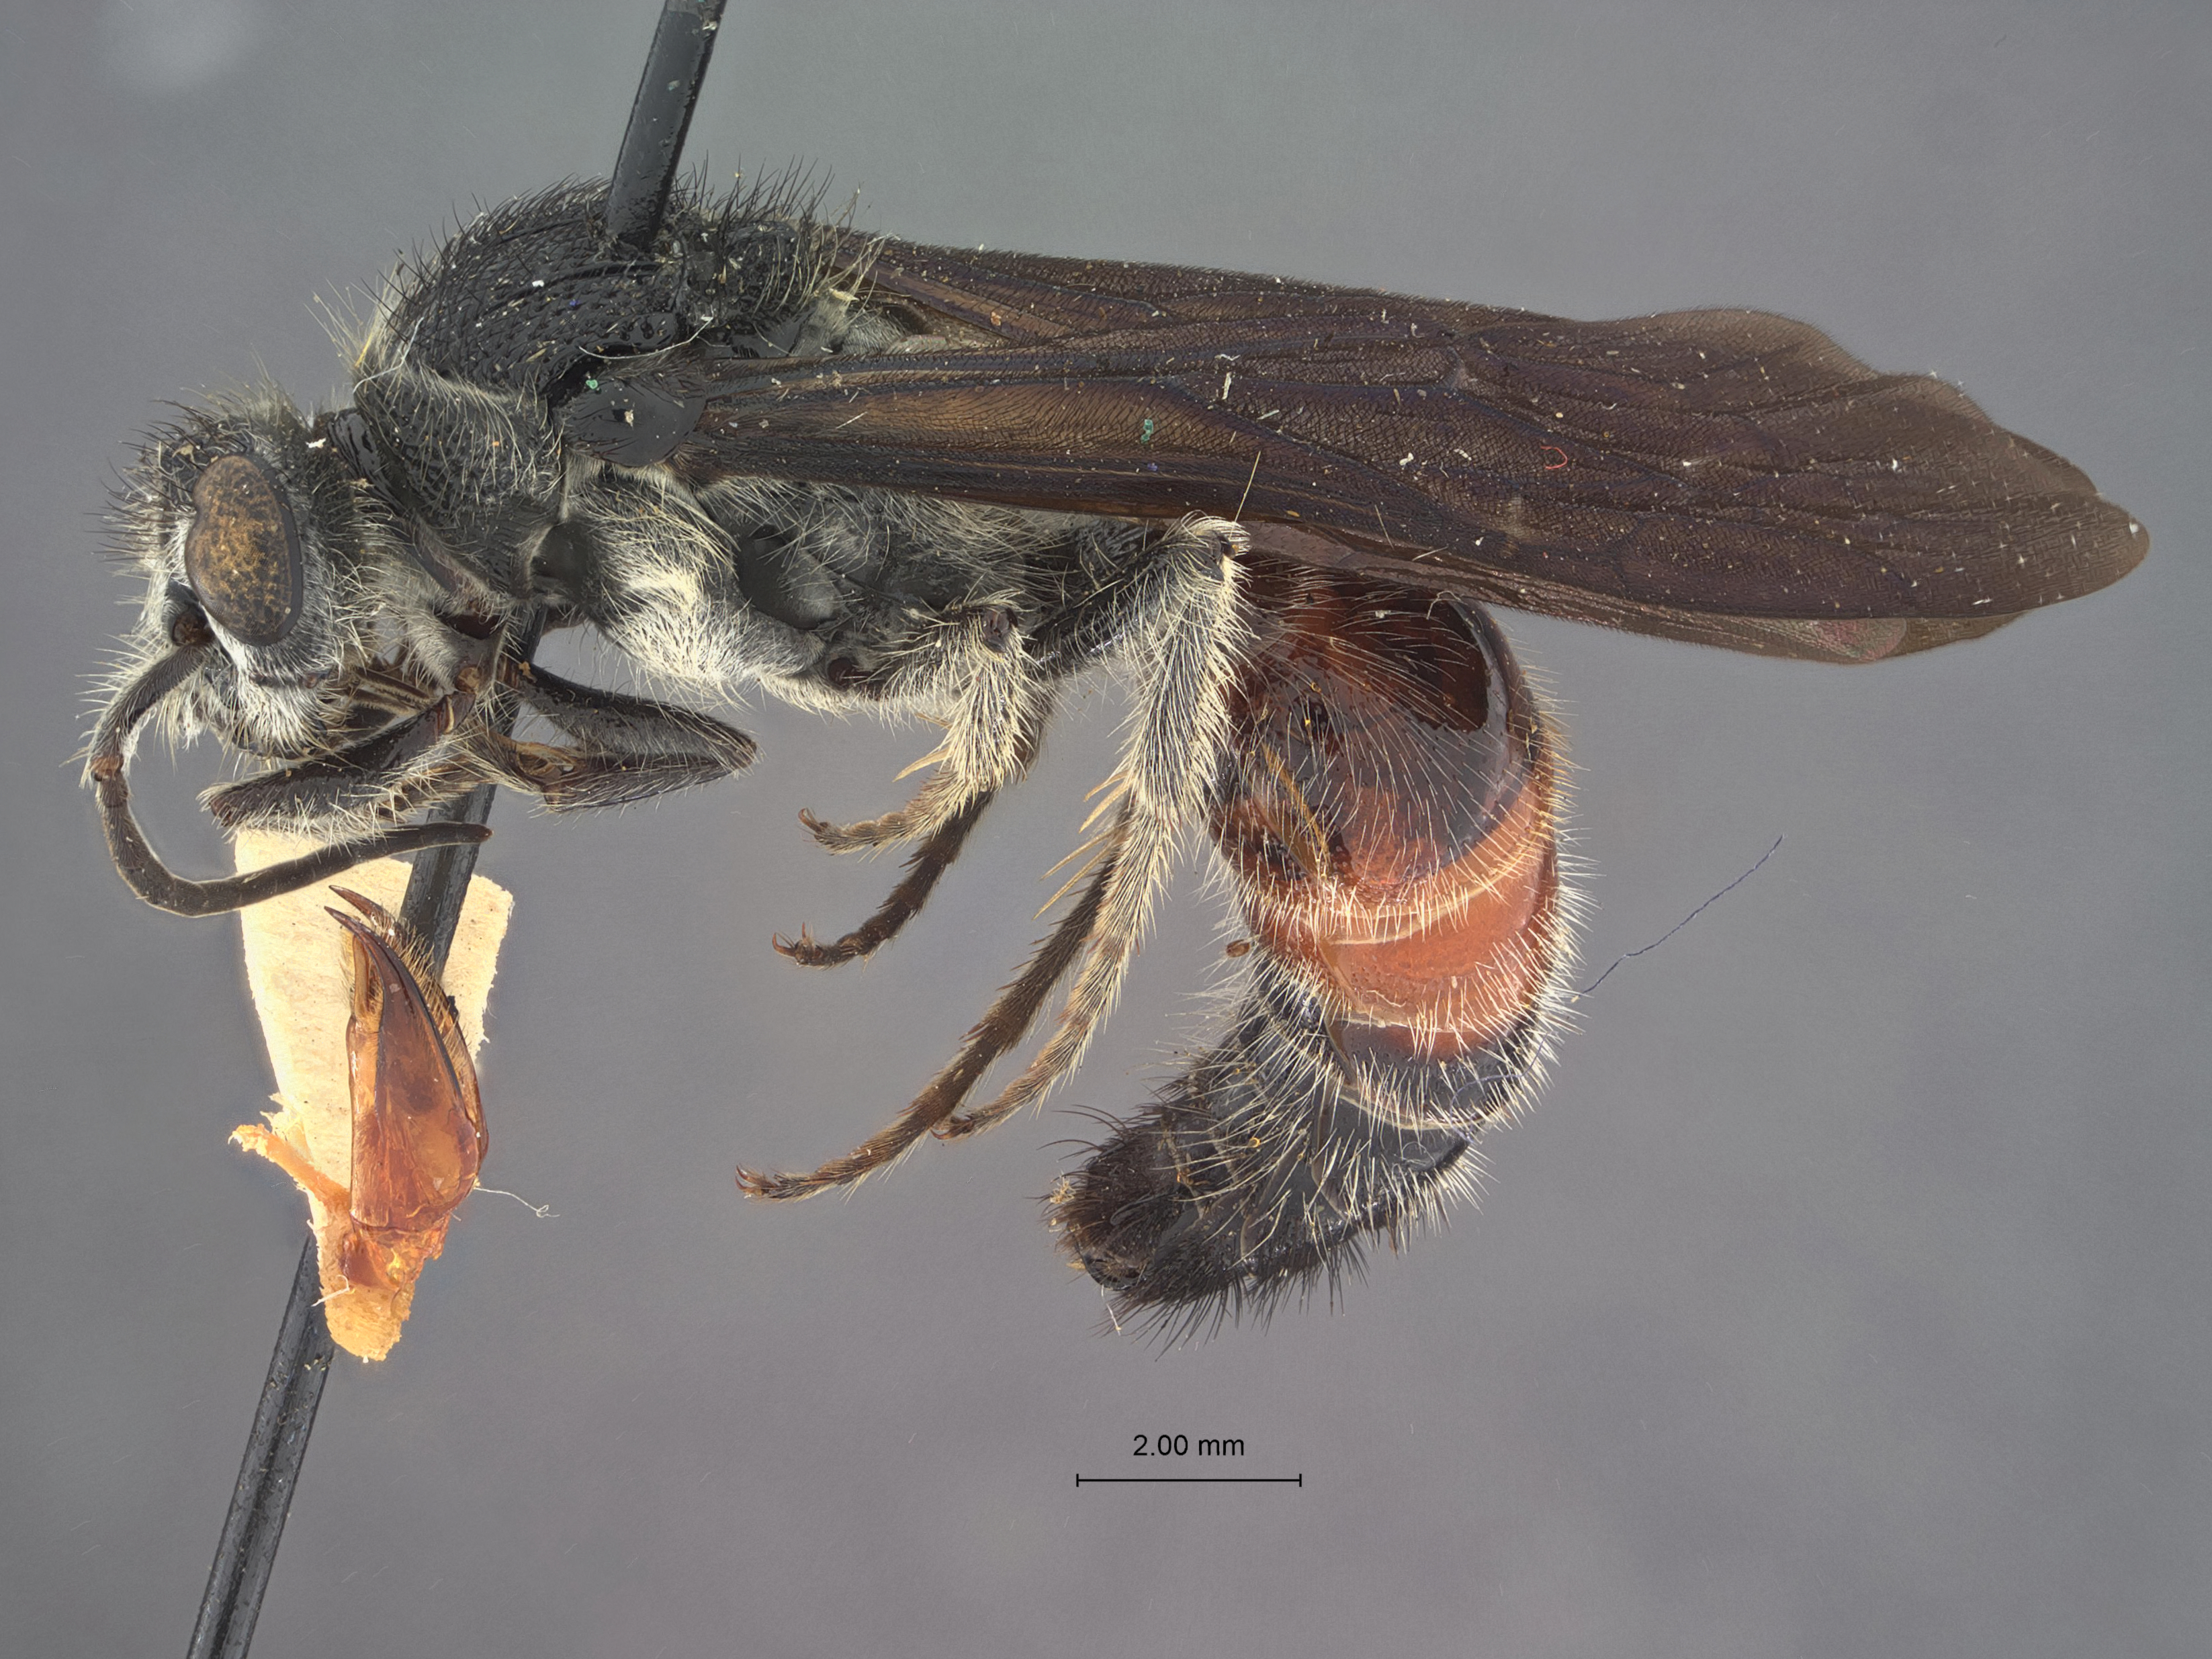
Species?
Timulla depressula
